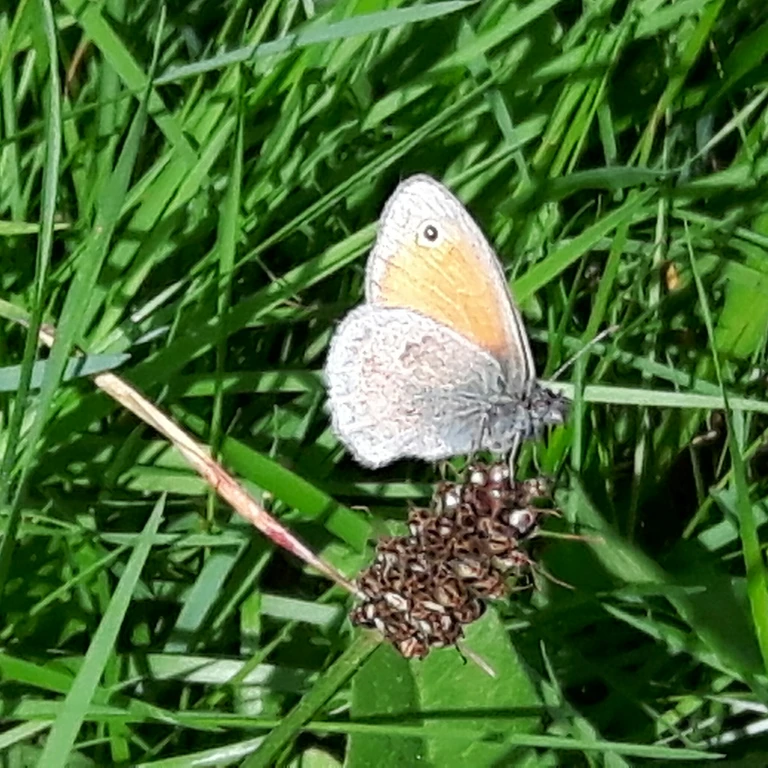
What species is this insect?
Coenonympha pamphilus
